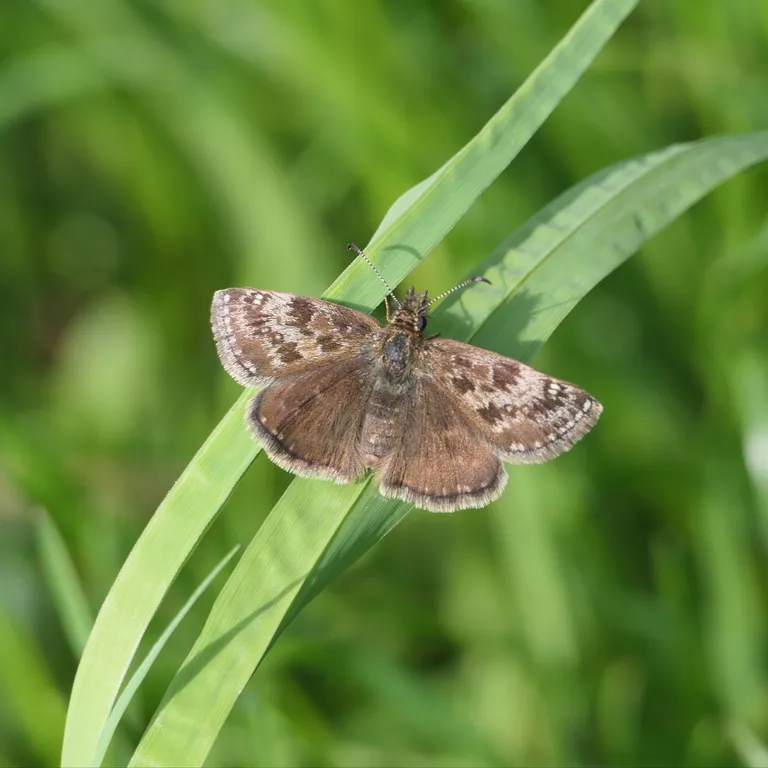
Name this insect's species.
Erynnis tages
